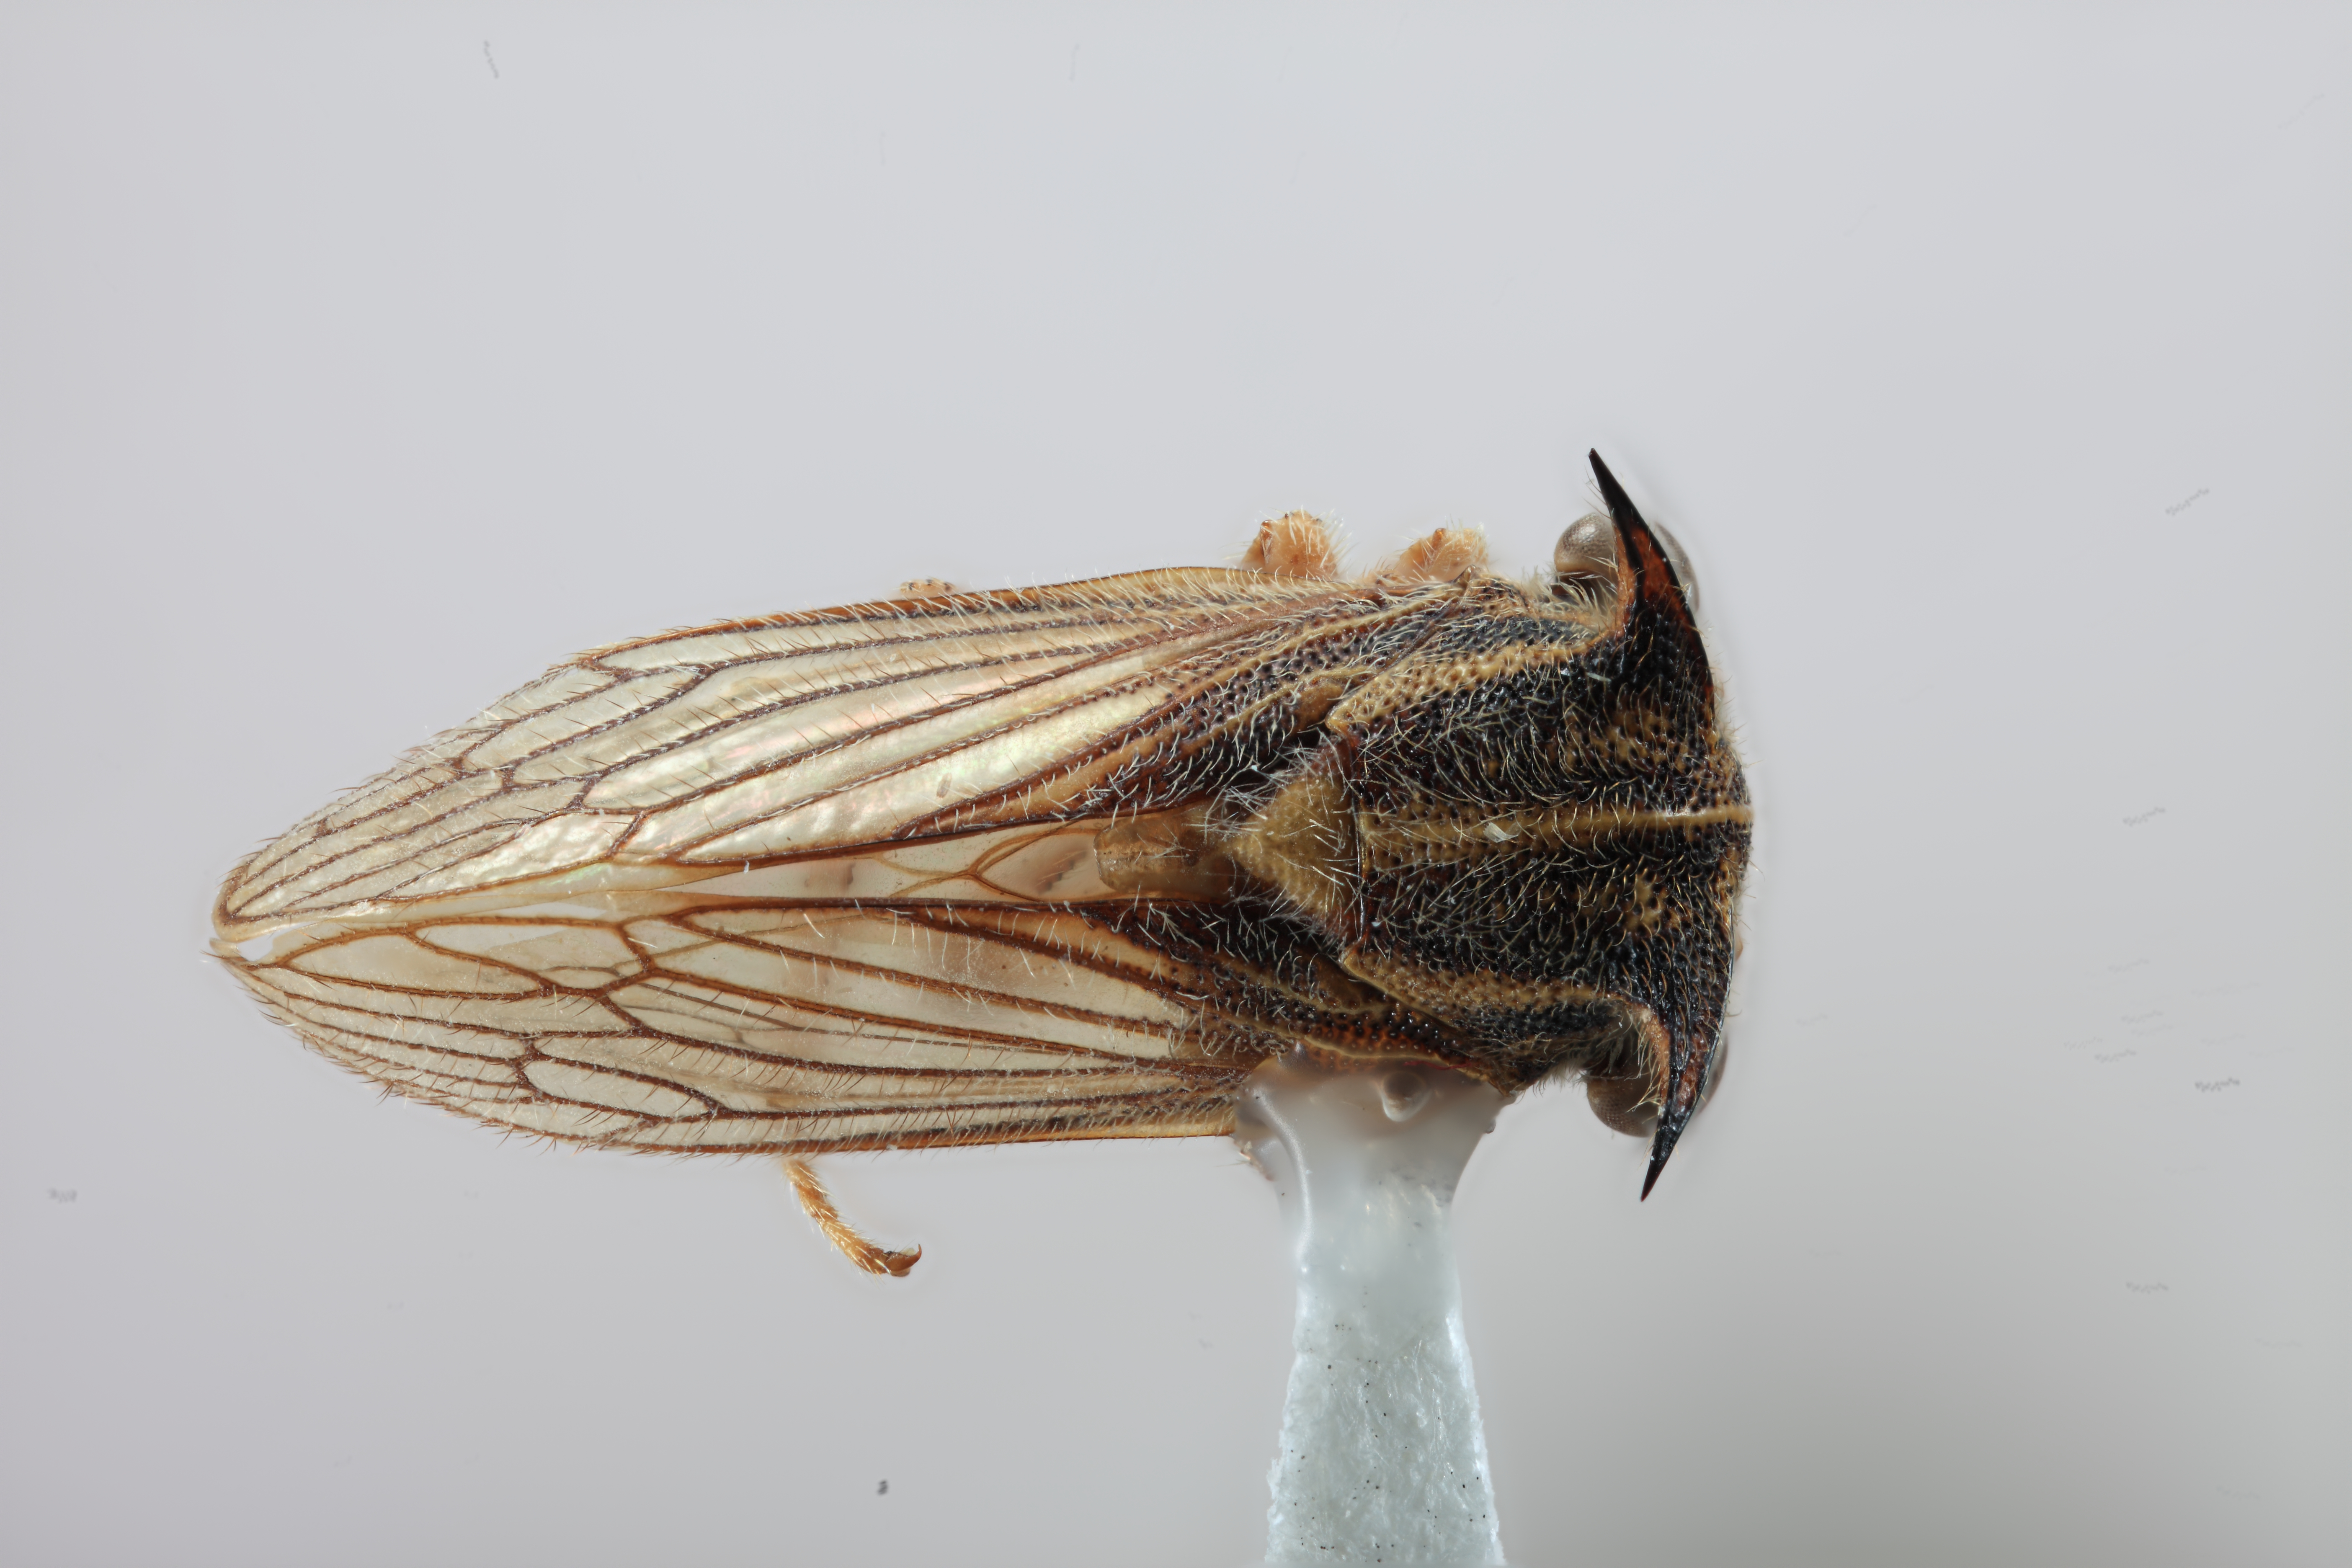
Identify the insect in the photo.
Tolania fimbriata
